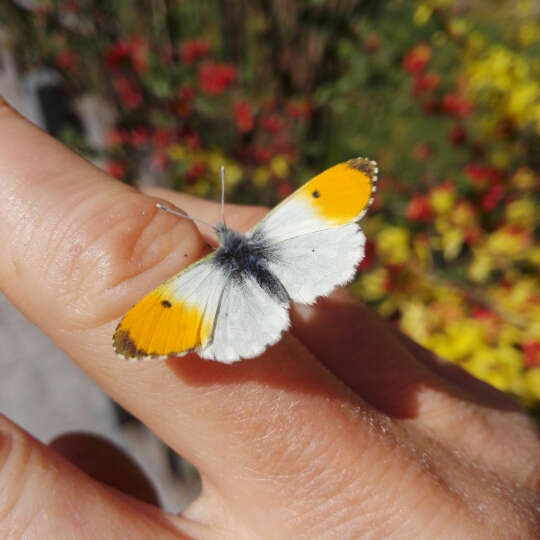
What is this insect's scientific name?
Anthocharis cardamines
